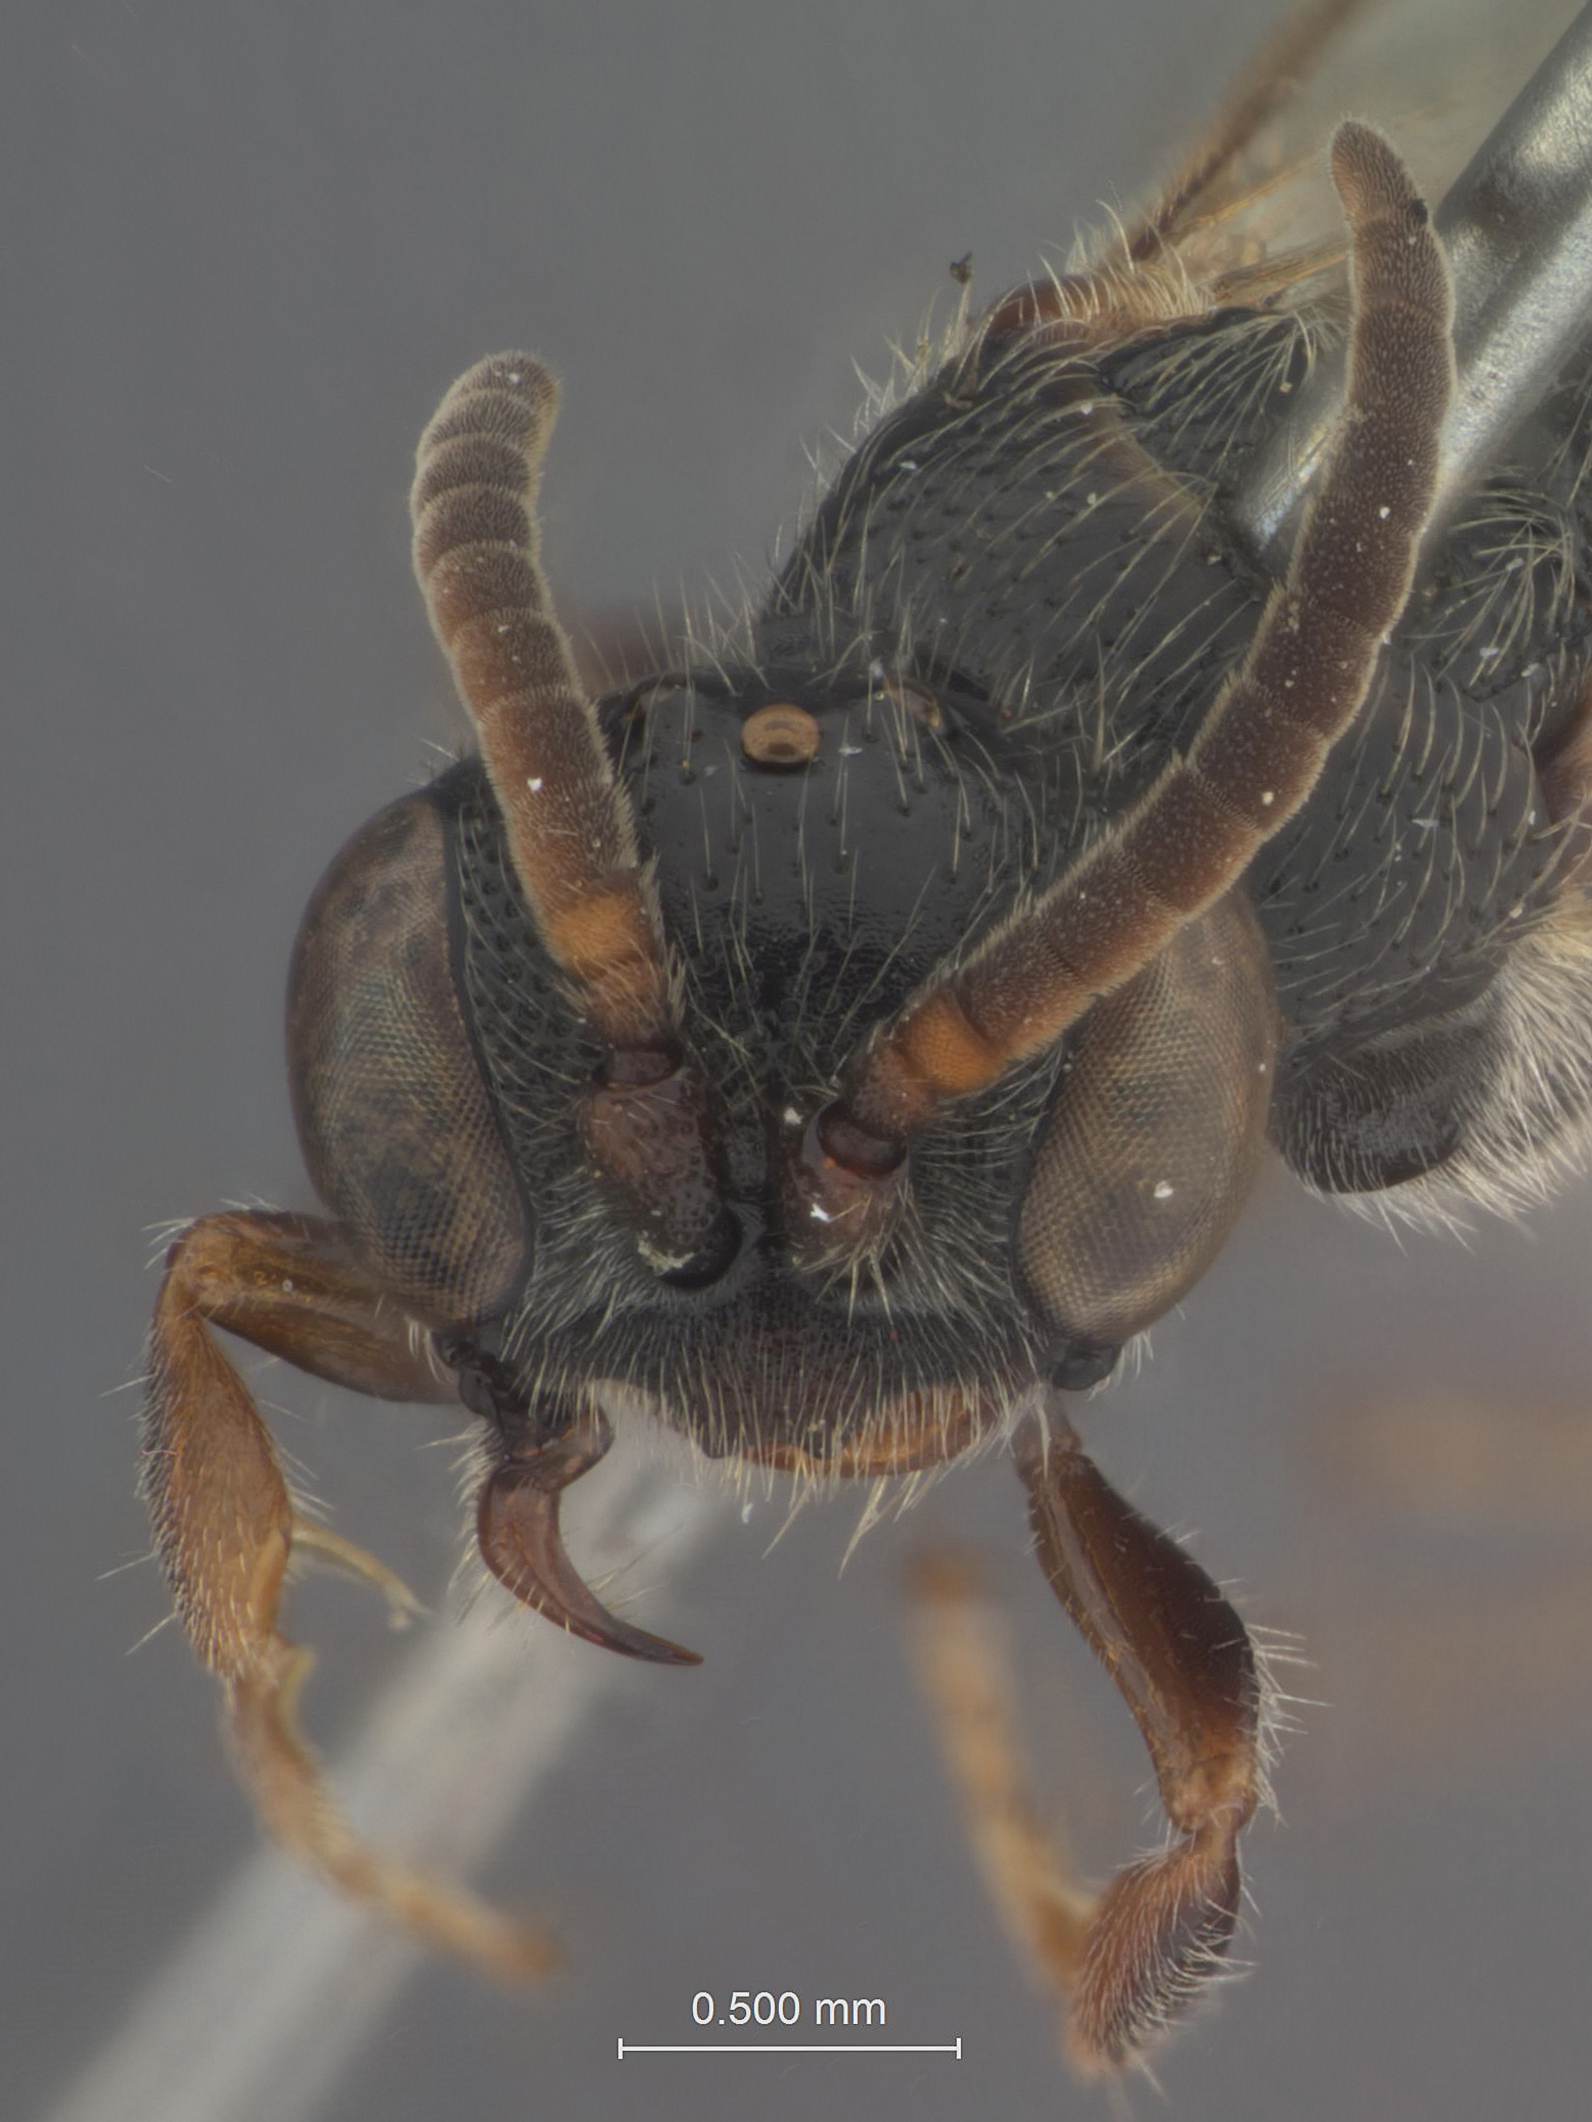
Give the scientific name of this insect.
Tiphia lihyuehtana
